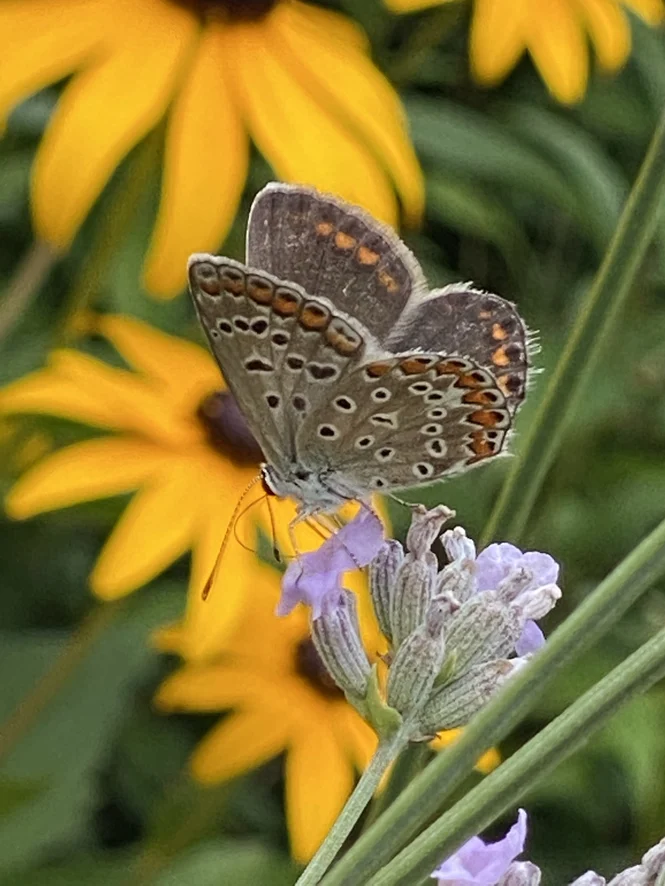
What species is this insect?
Polyommatus icarus
